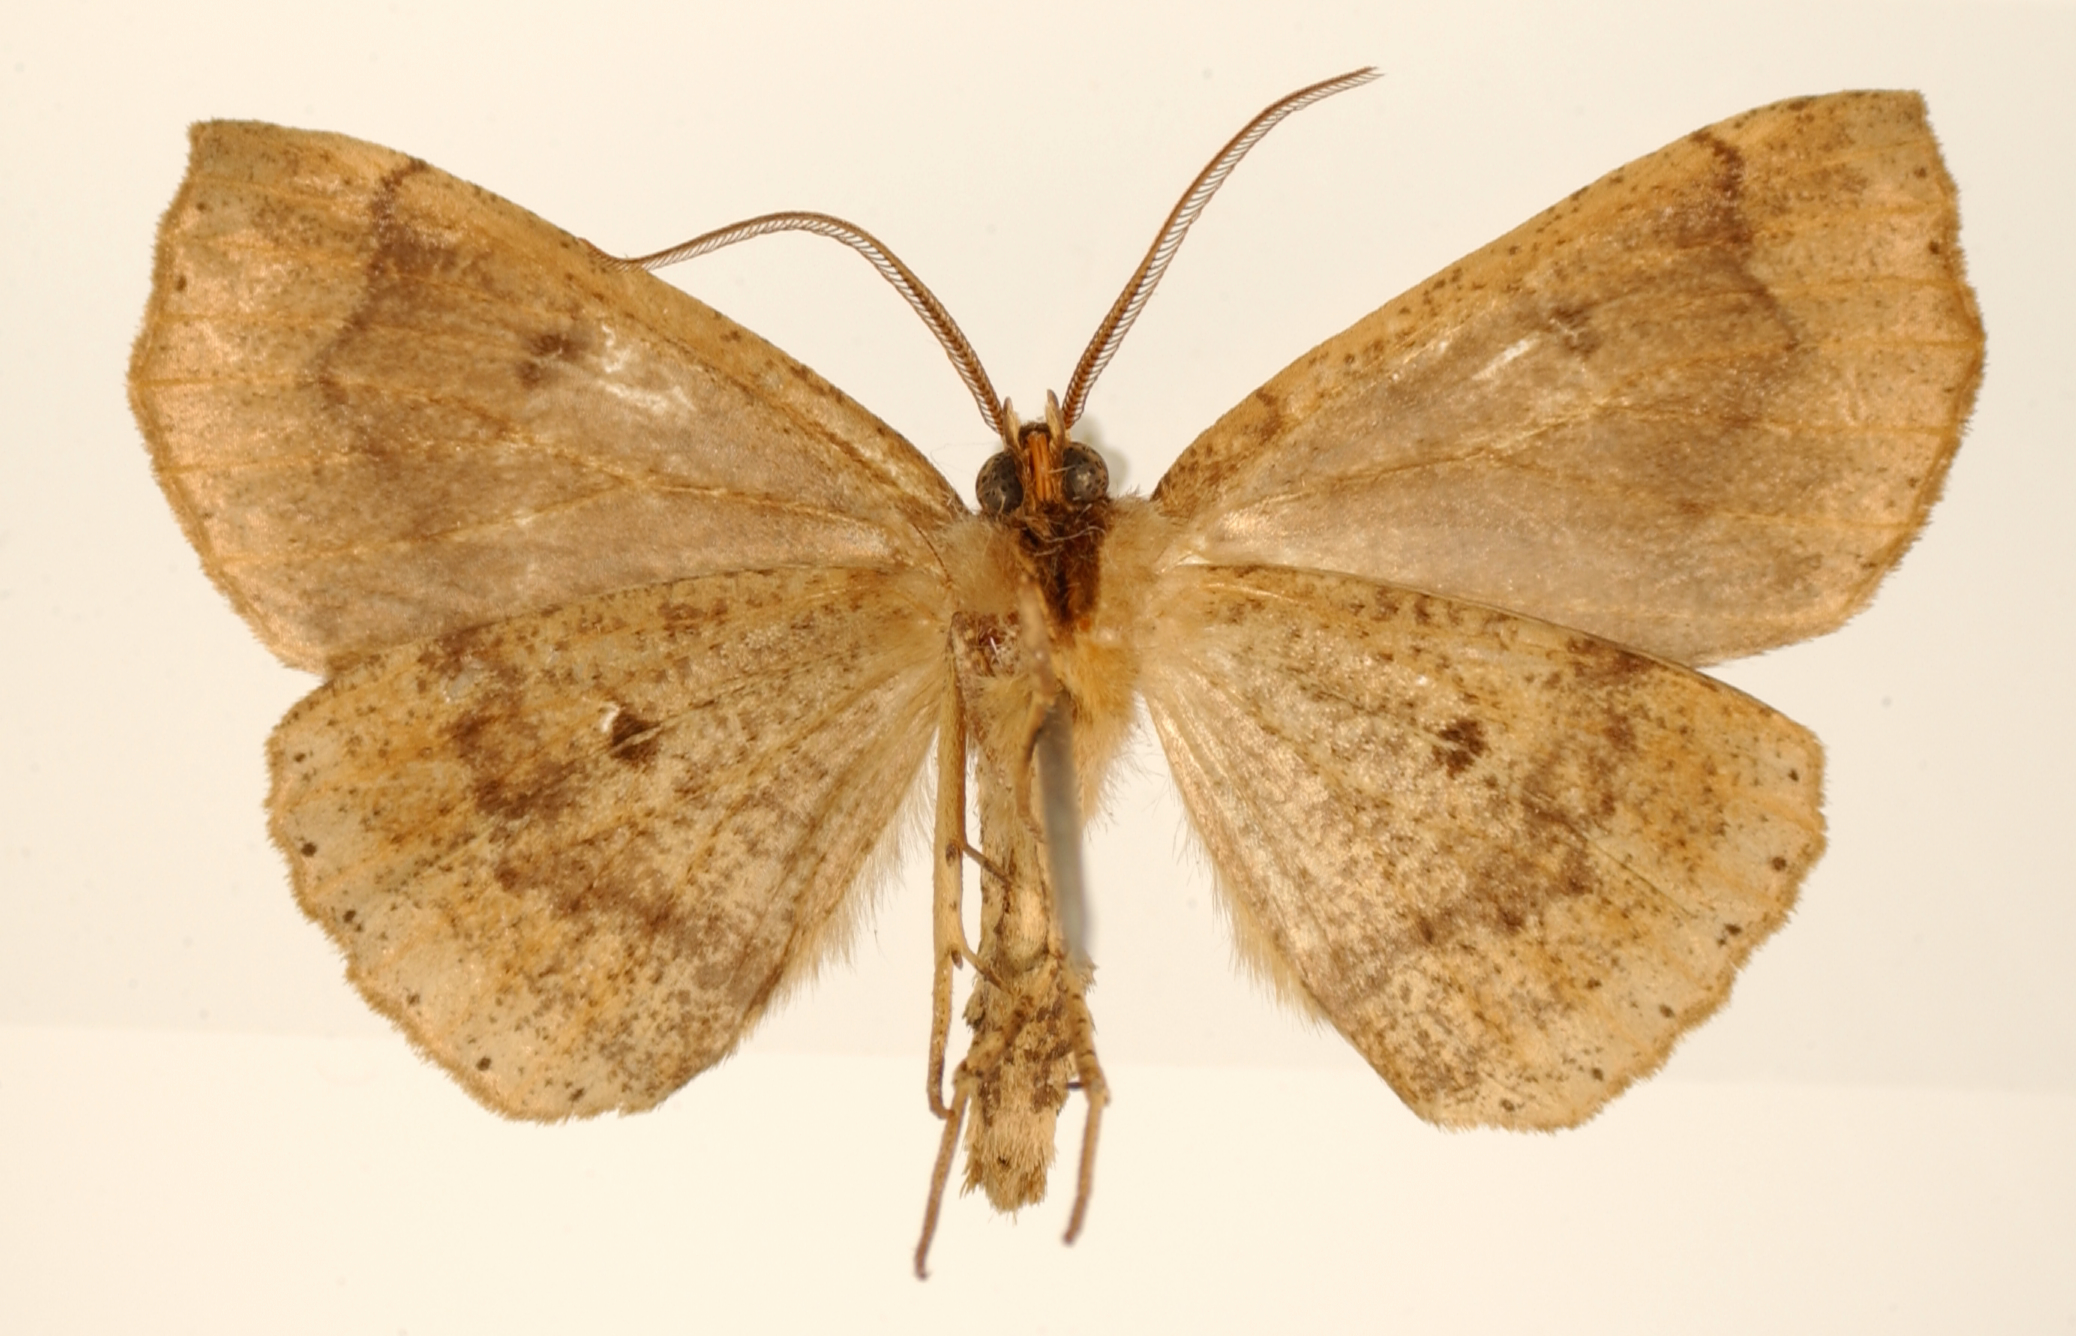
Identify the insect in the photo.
Digonodes ragona
